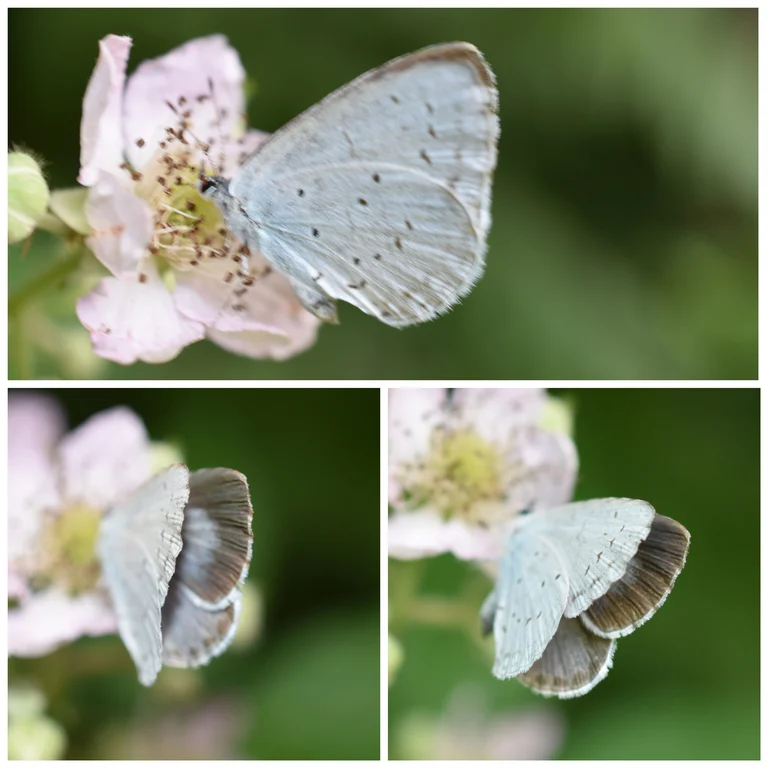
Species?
Celastrina argiolus
